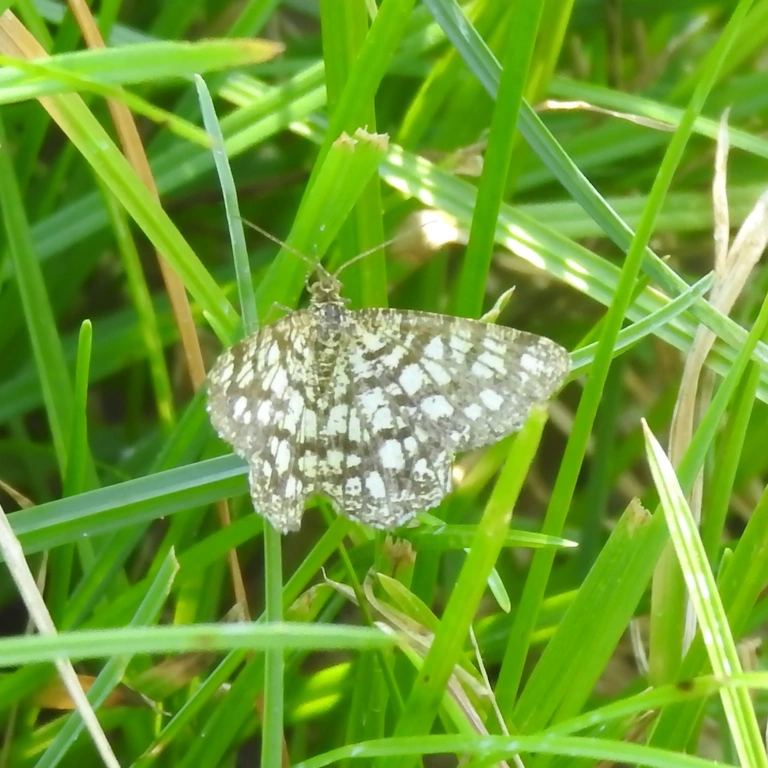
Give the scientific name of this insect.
Chiasmia clathrata
